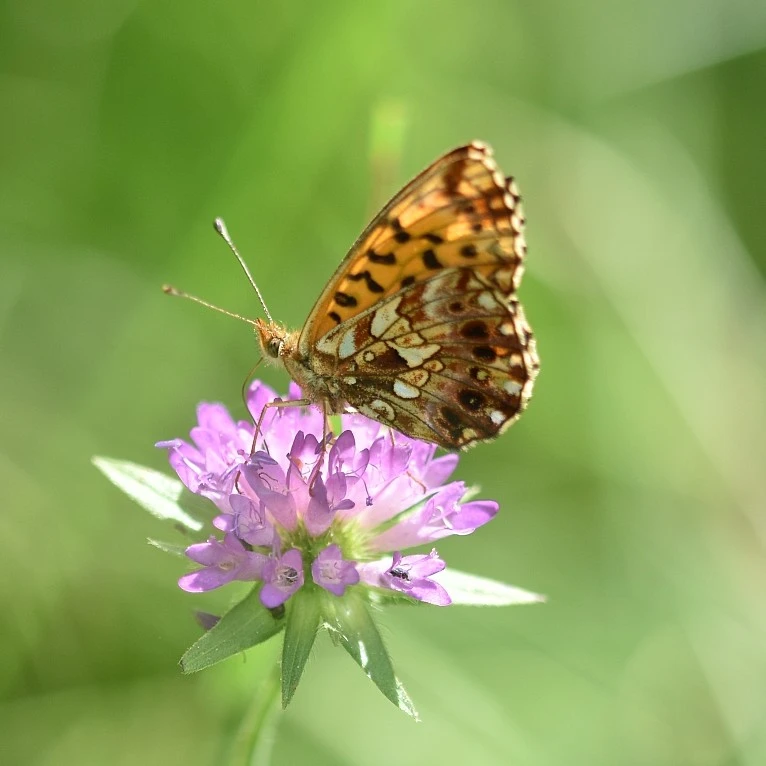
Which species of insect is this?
Boloria dia
